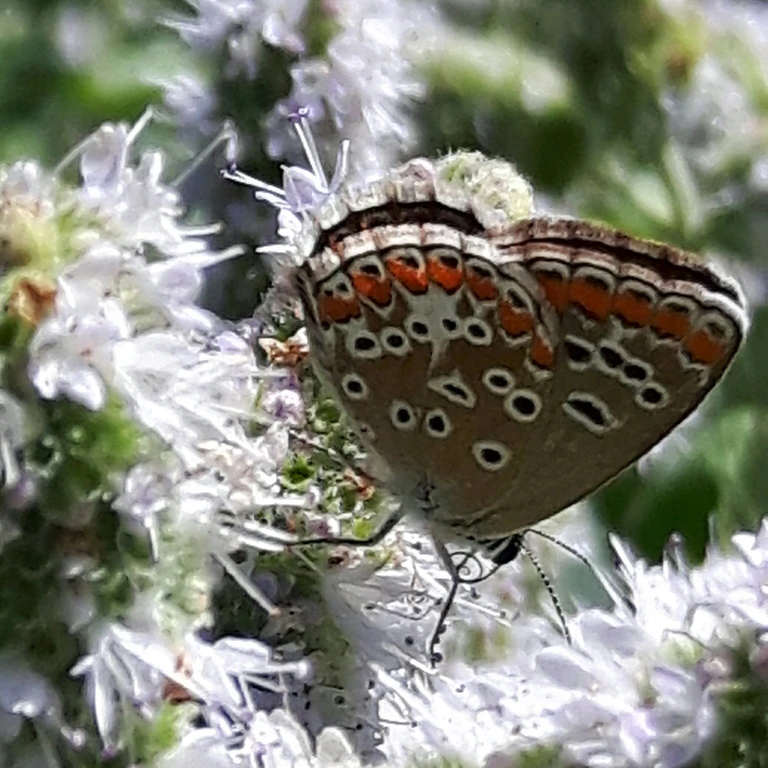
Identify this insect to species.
Aricia agestis/artaxerxes
